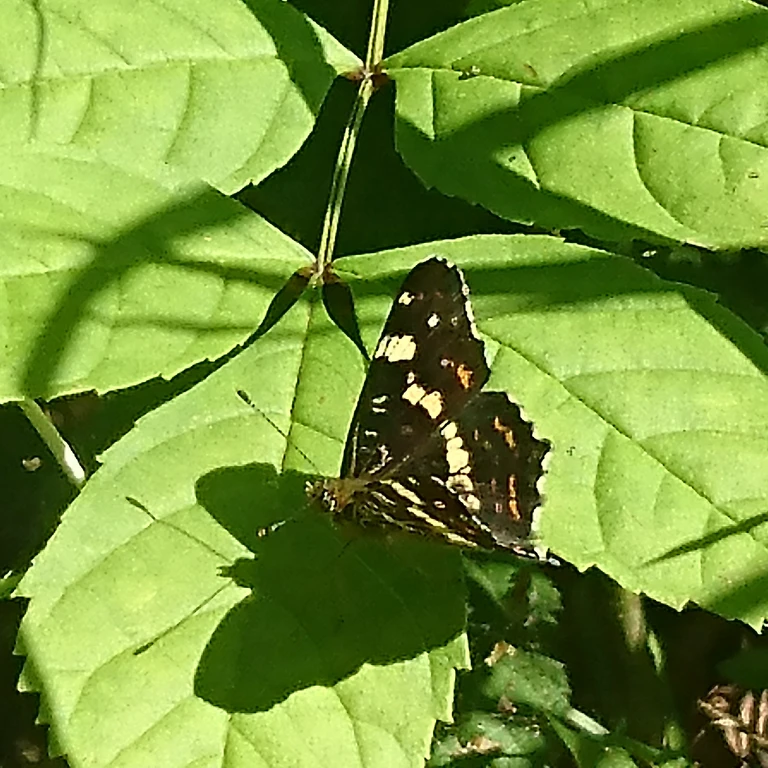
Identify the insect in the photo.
Araschnia levana
